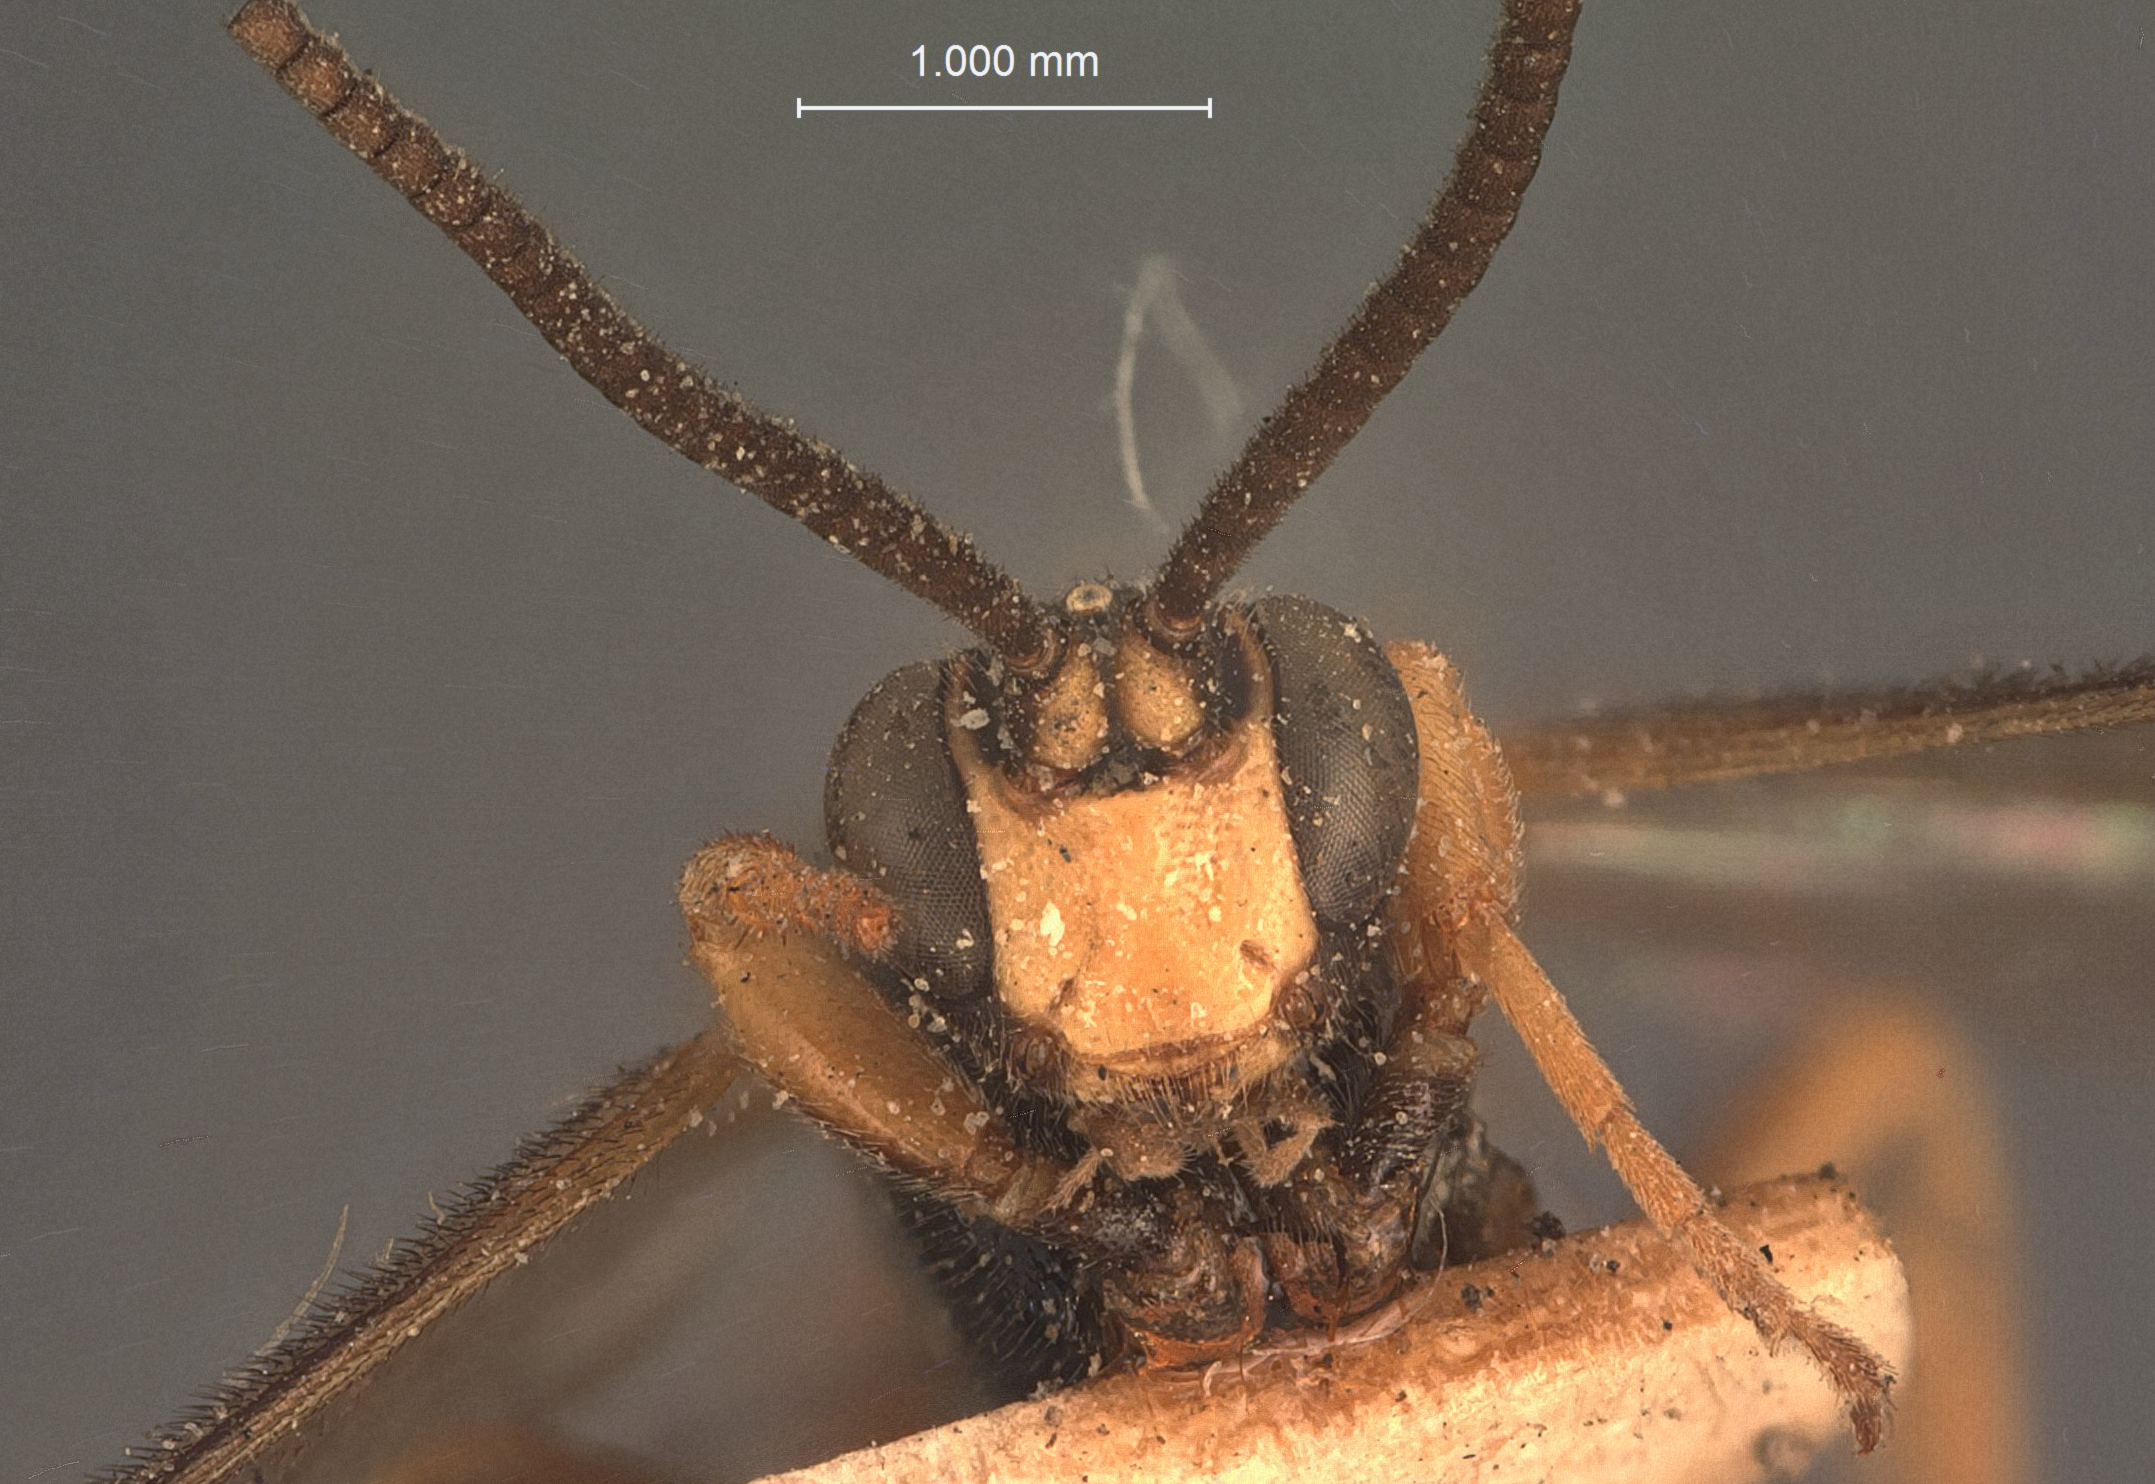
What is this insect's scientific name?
Ichneumon xanthopsis
